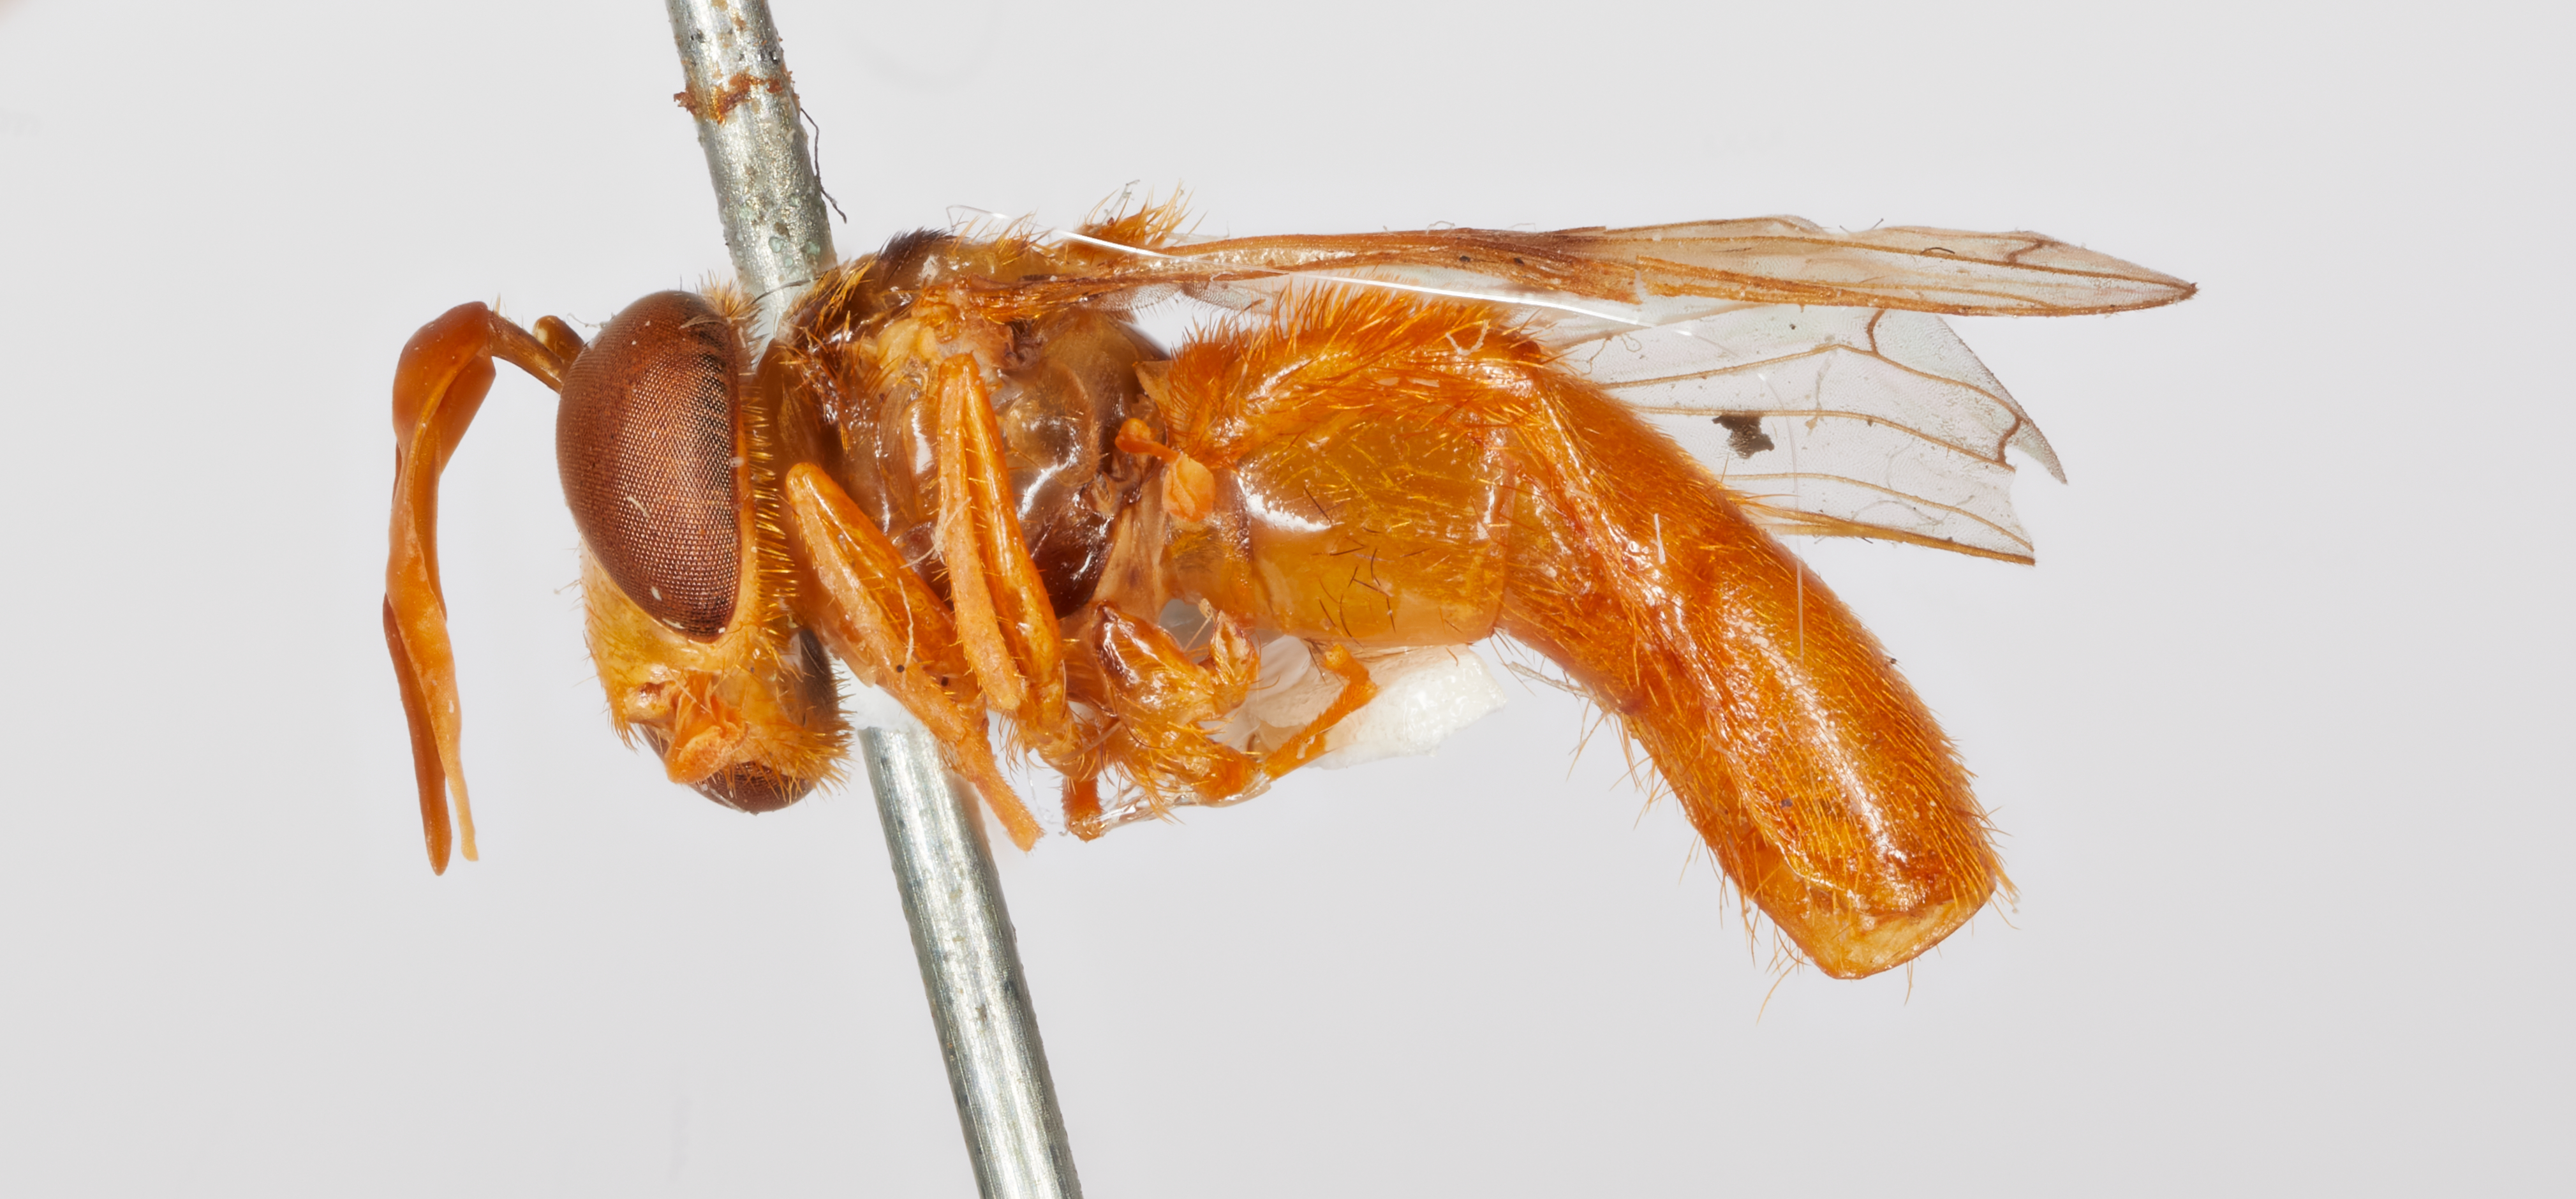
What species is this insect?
Microdon megacephalus
